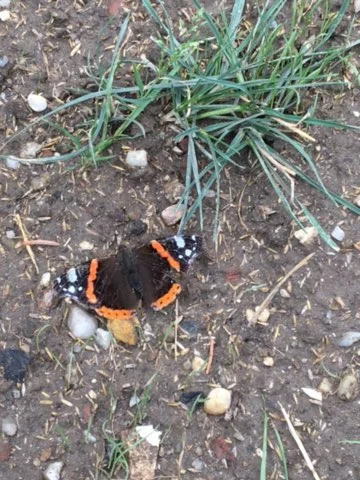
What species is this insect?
Vanessa atalanta
